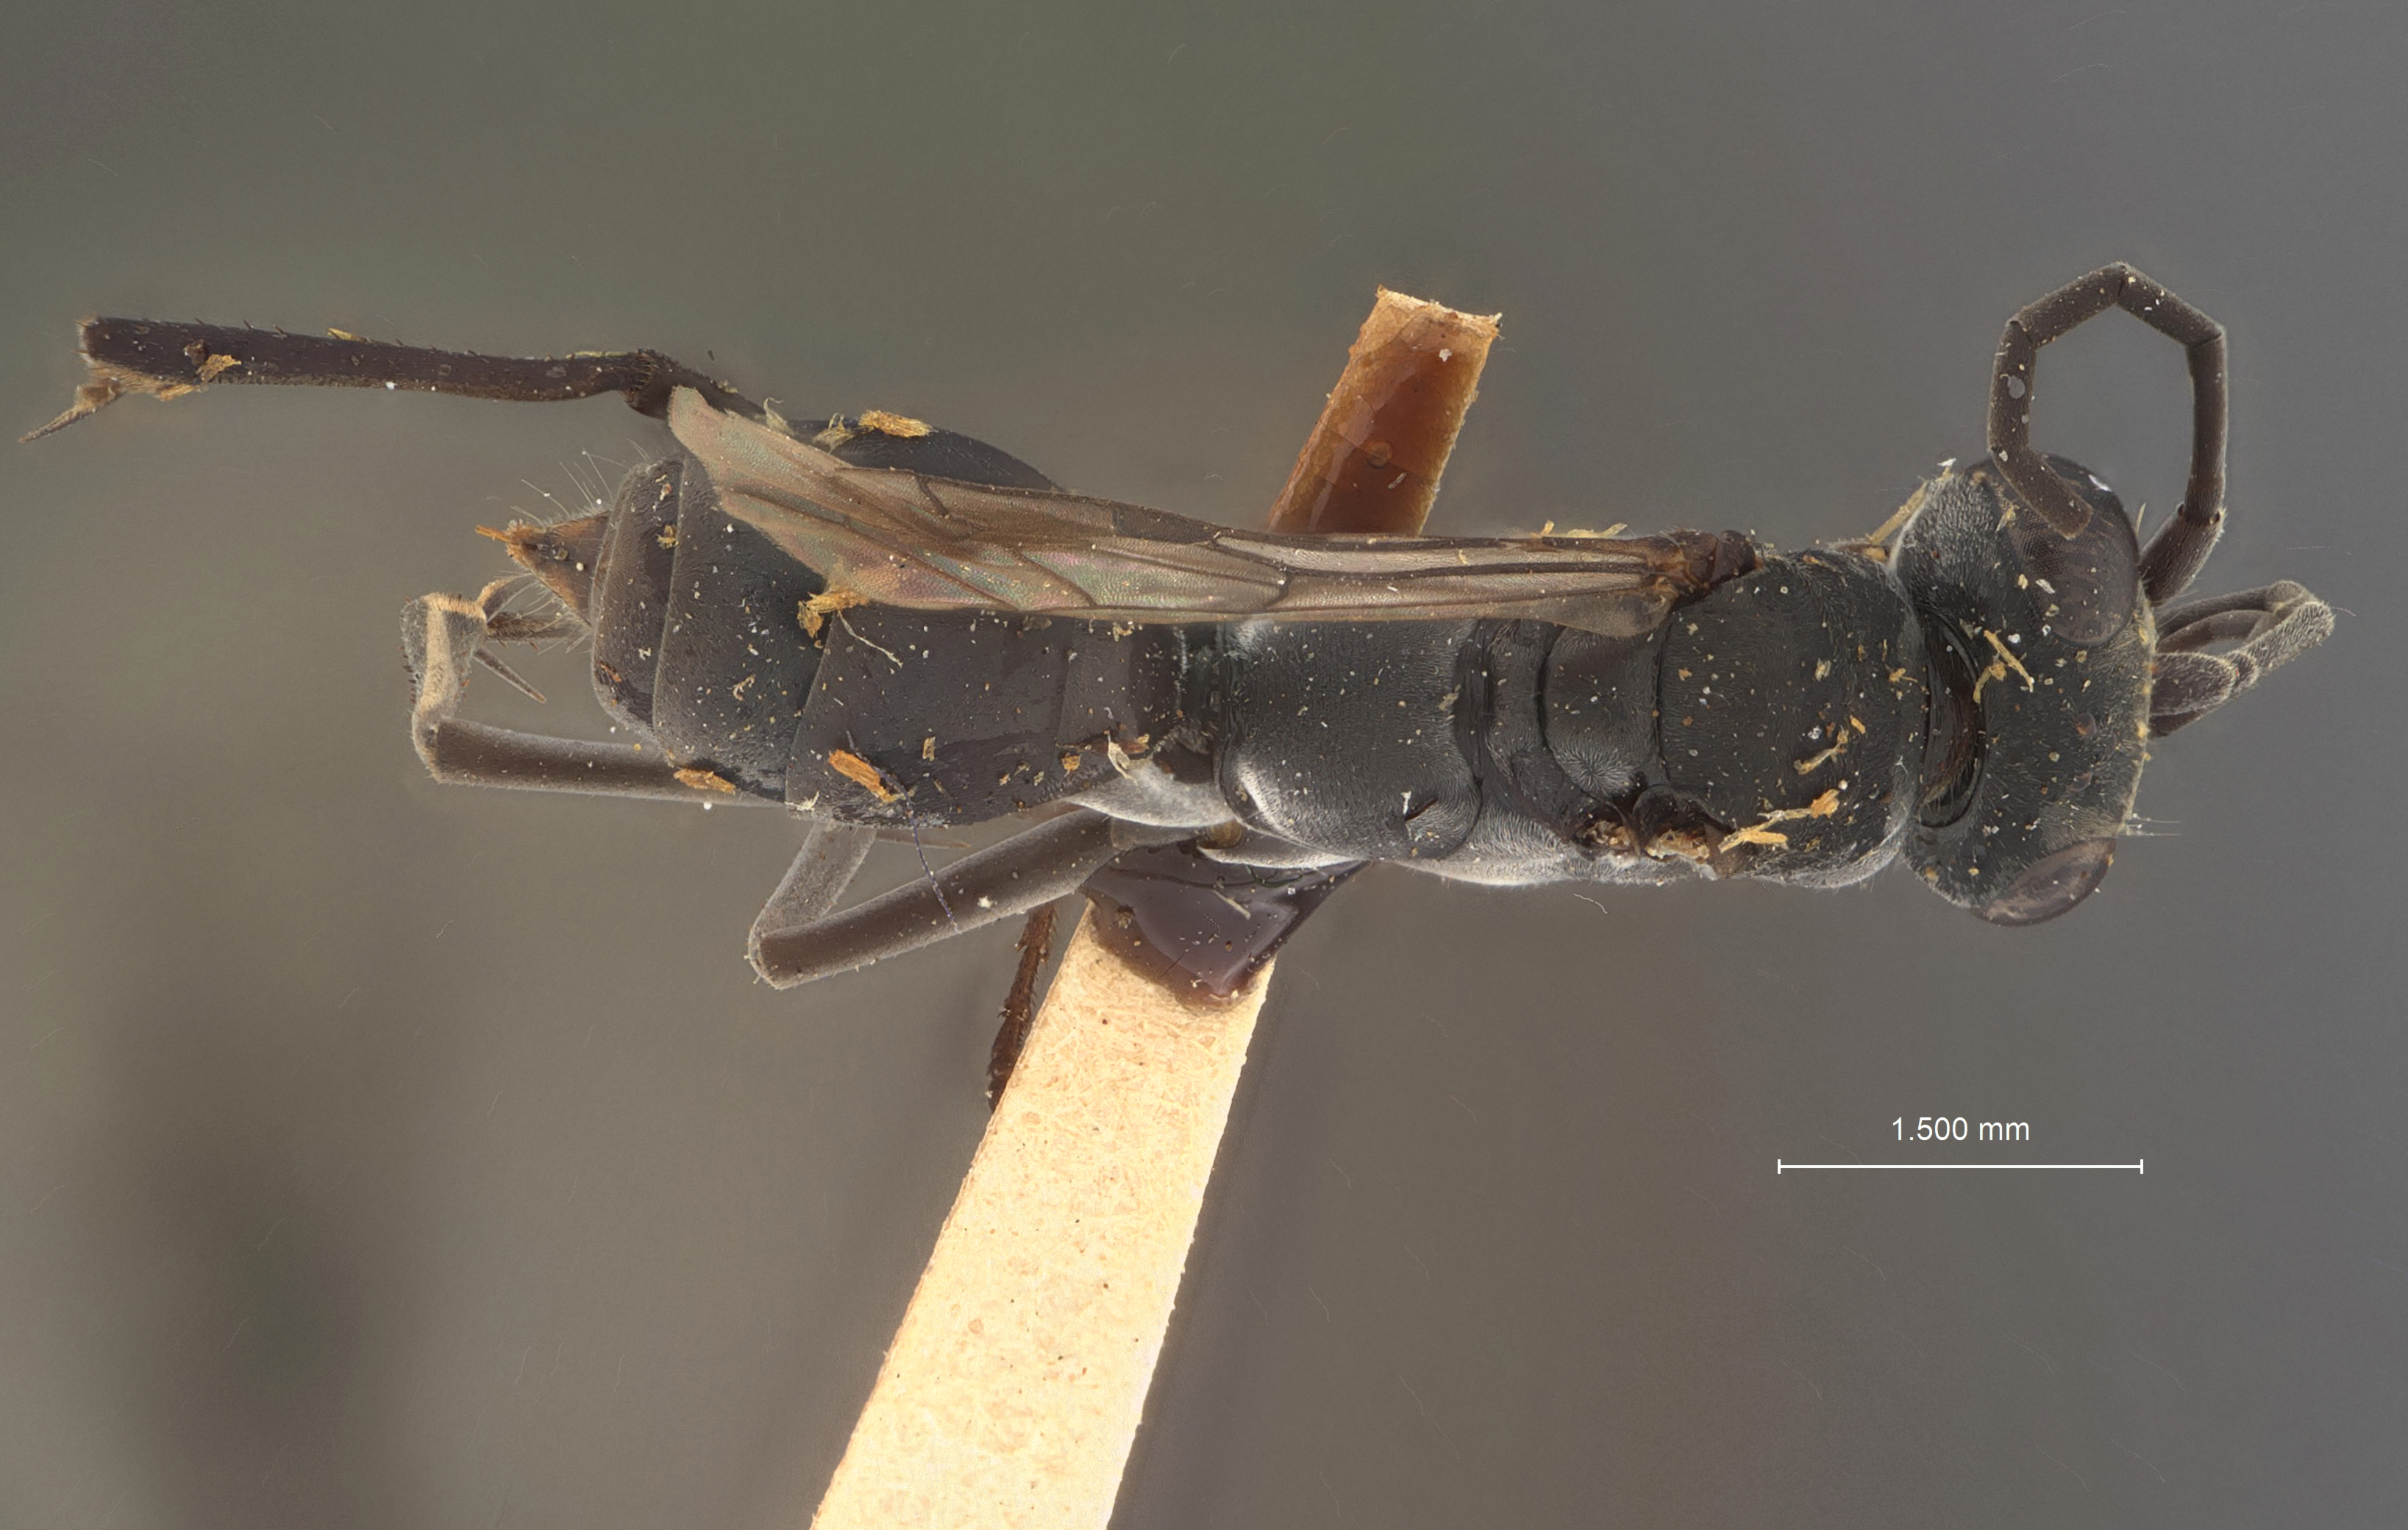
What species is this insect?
Ageniella williamsi
